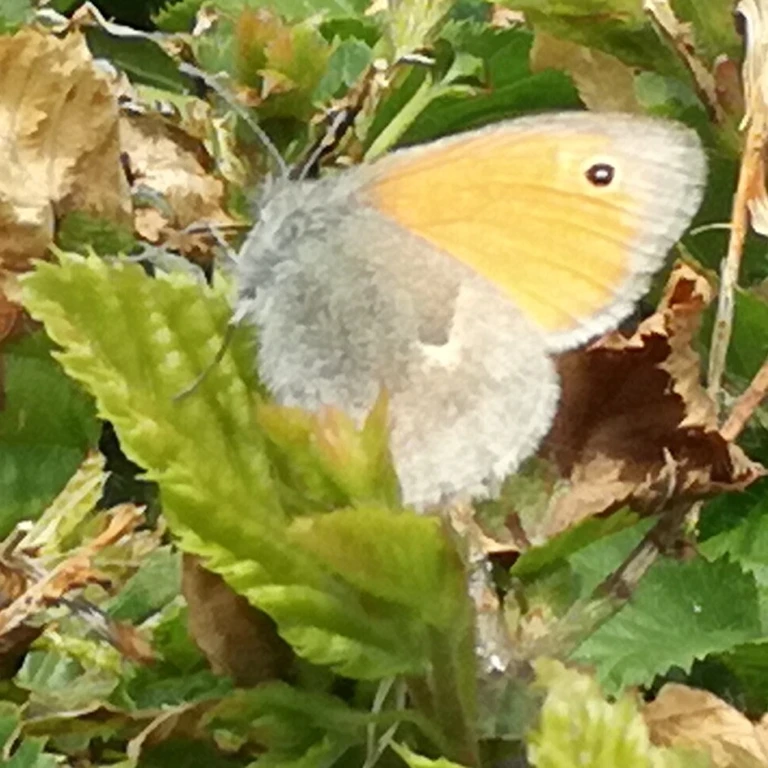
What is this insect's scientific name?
Coenonympha pamphilus
